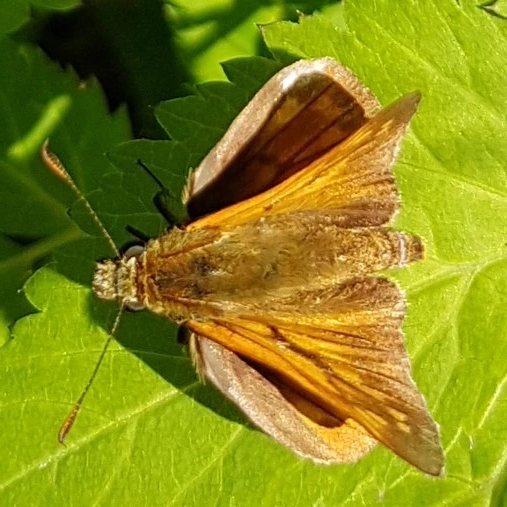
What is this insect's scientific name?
Ochlodes sylvanus (also Ochlodes venata)
